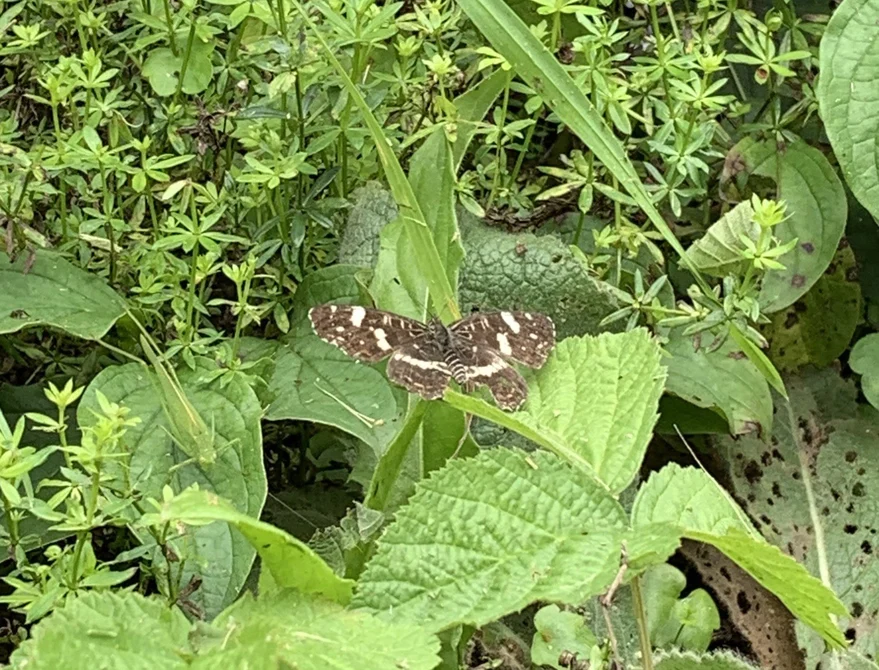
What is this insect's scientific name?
Araschnia levana
